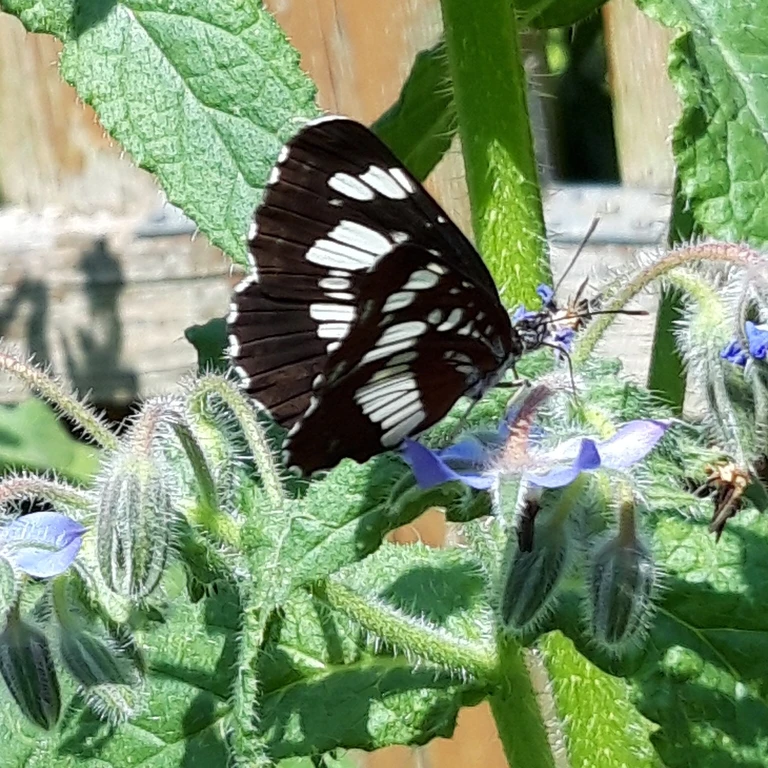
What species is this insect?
Neptis rivularis
